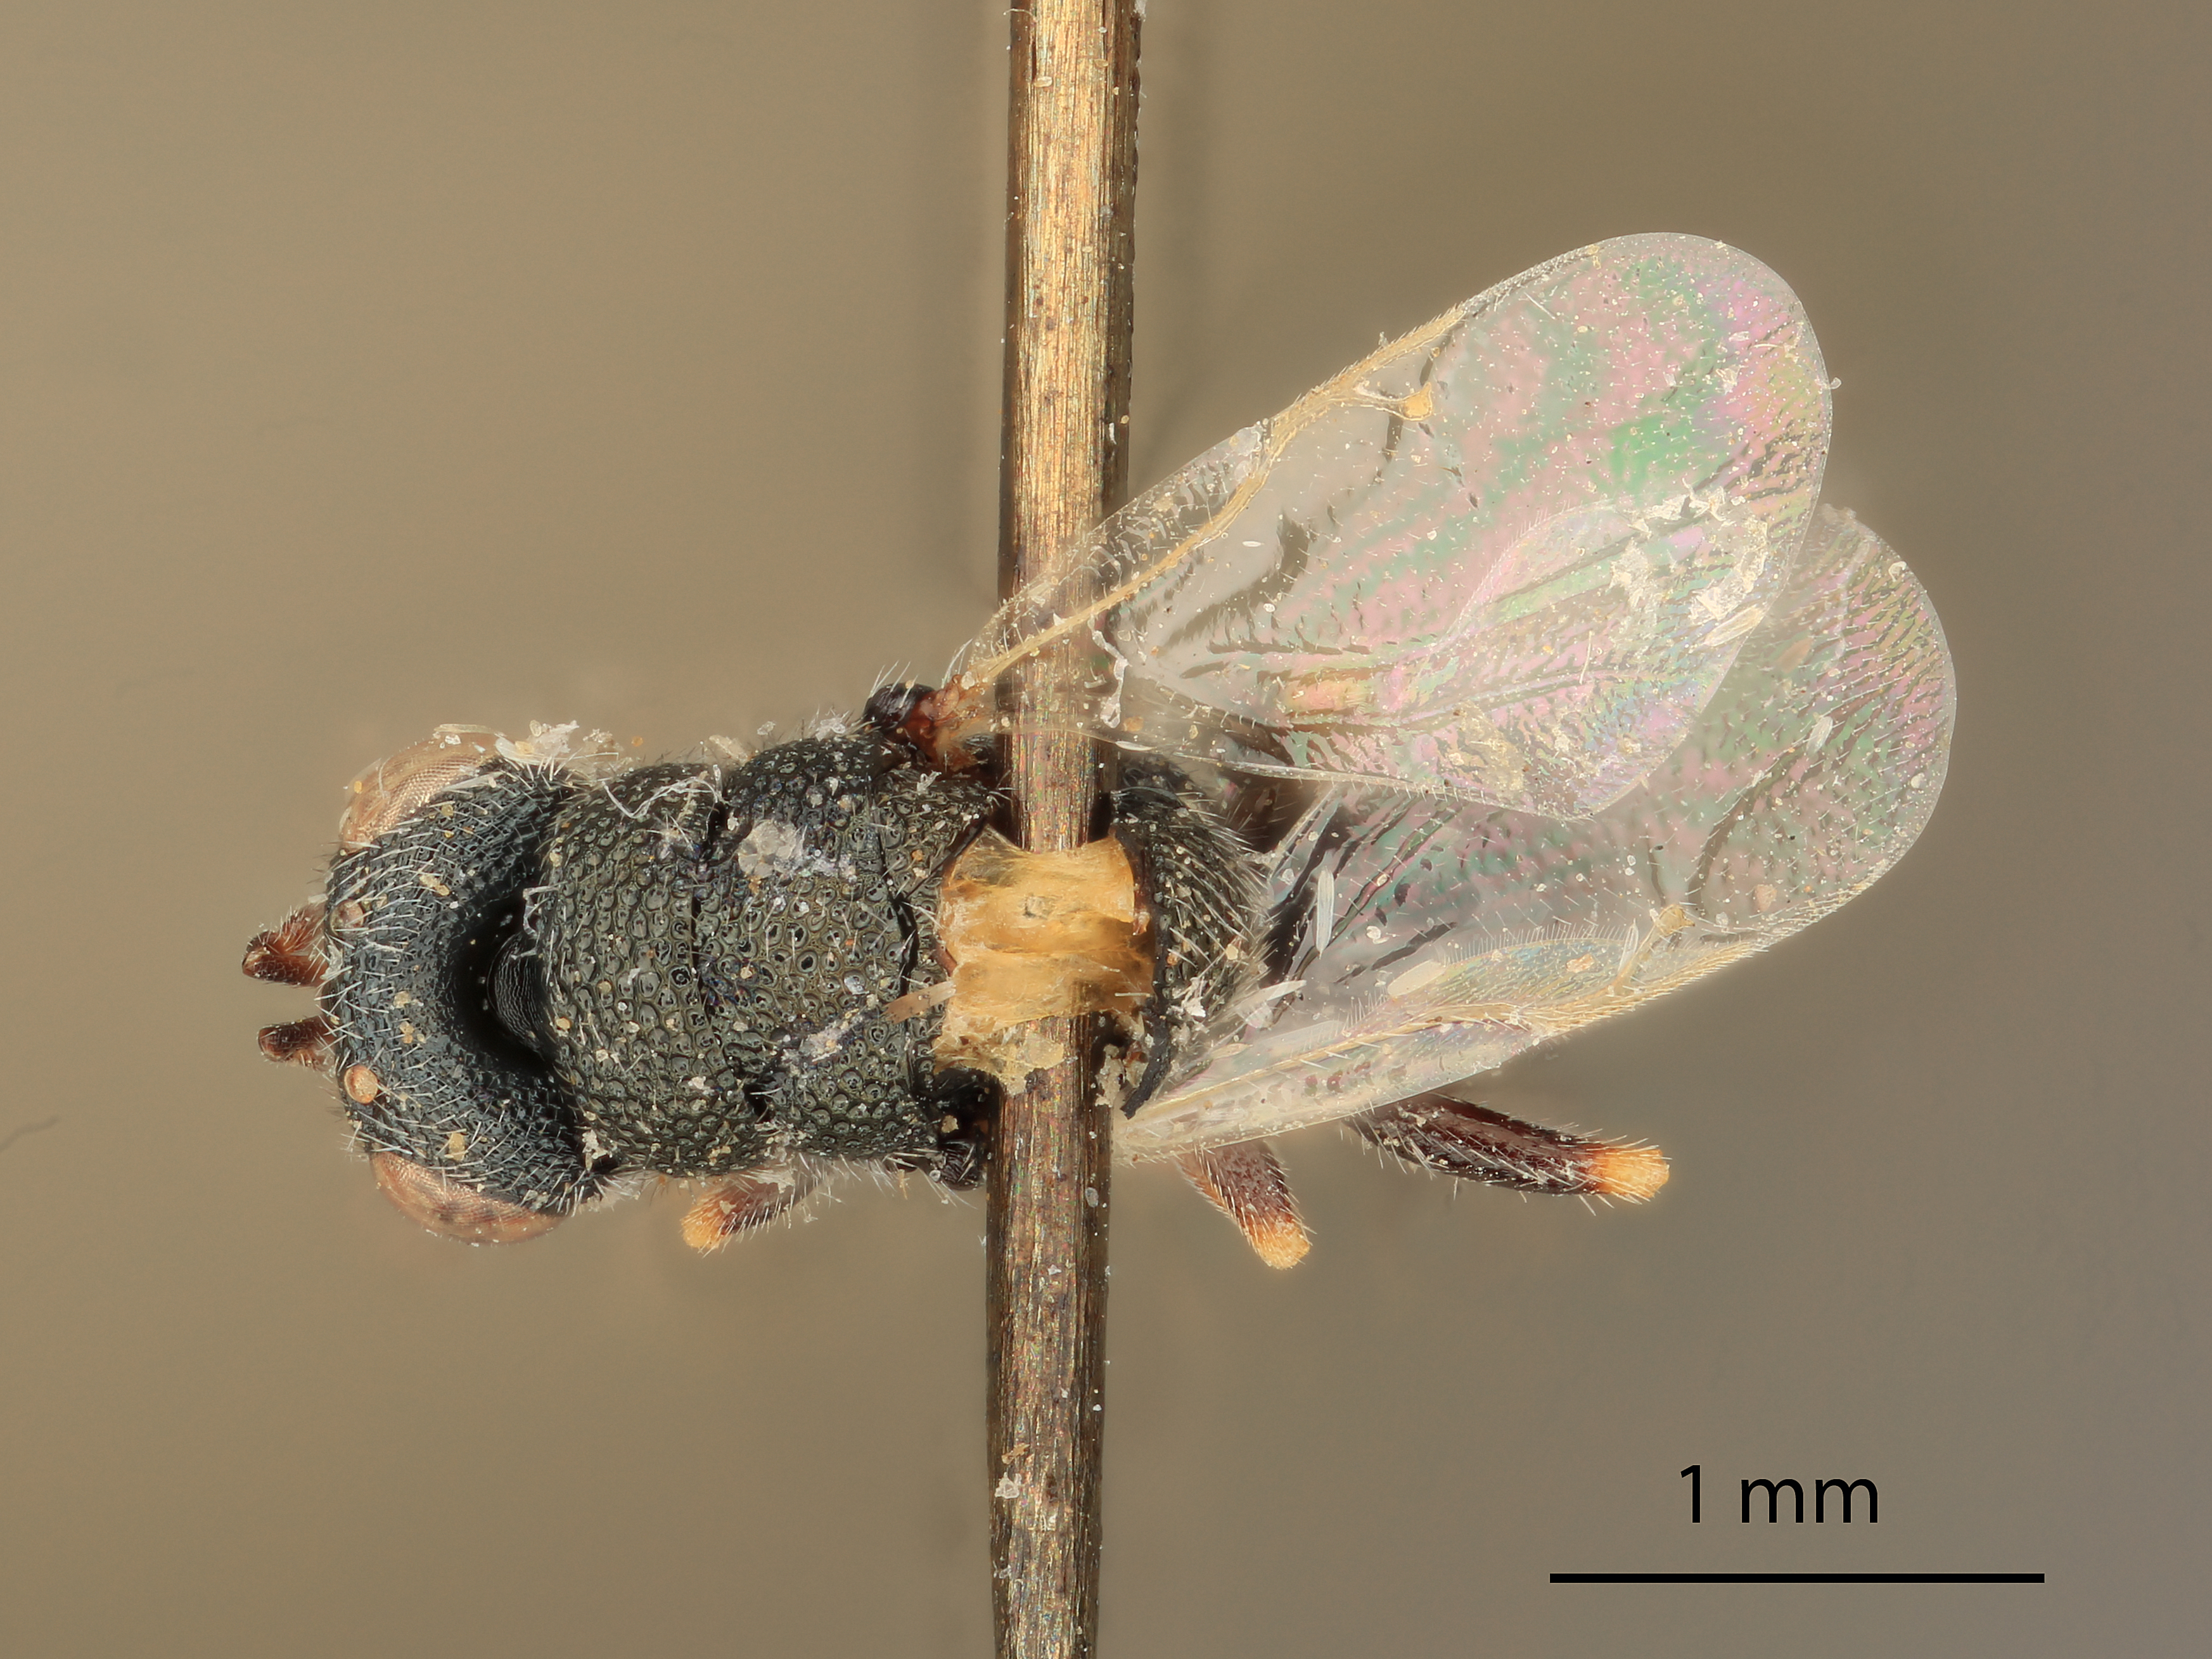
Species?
Eurytoma cuneiforma
